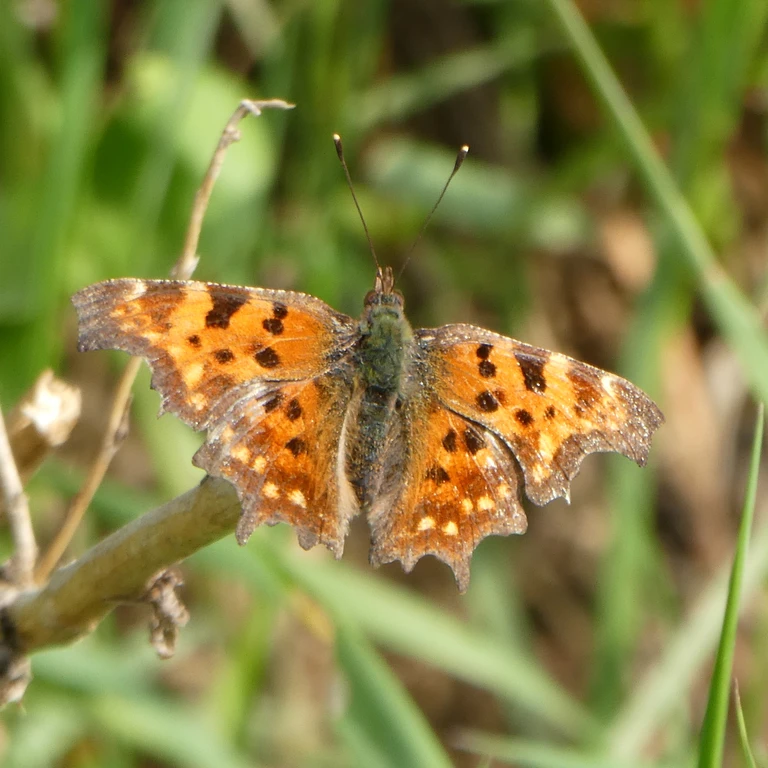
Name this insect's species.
Polygonia c-album
